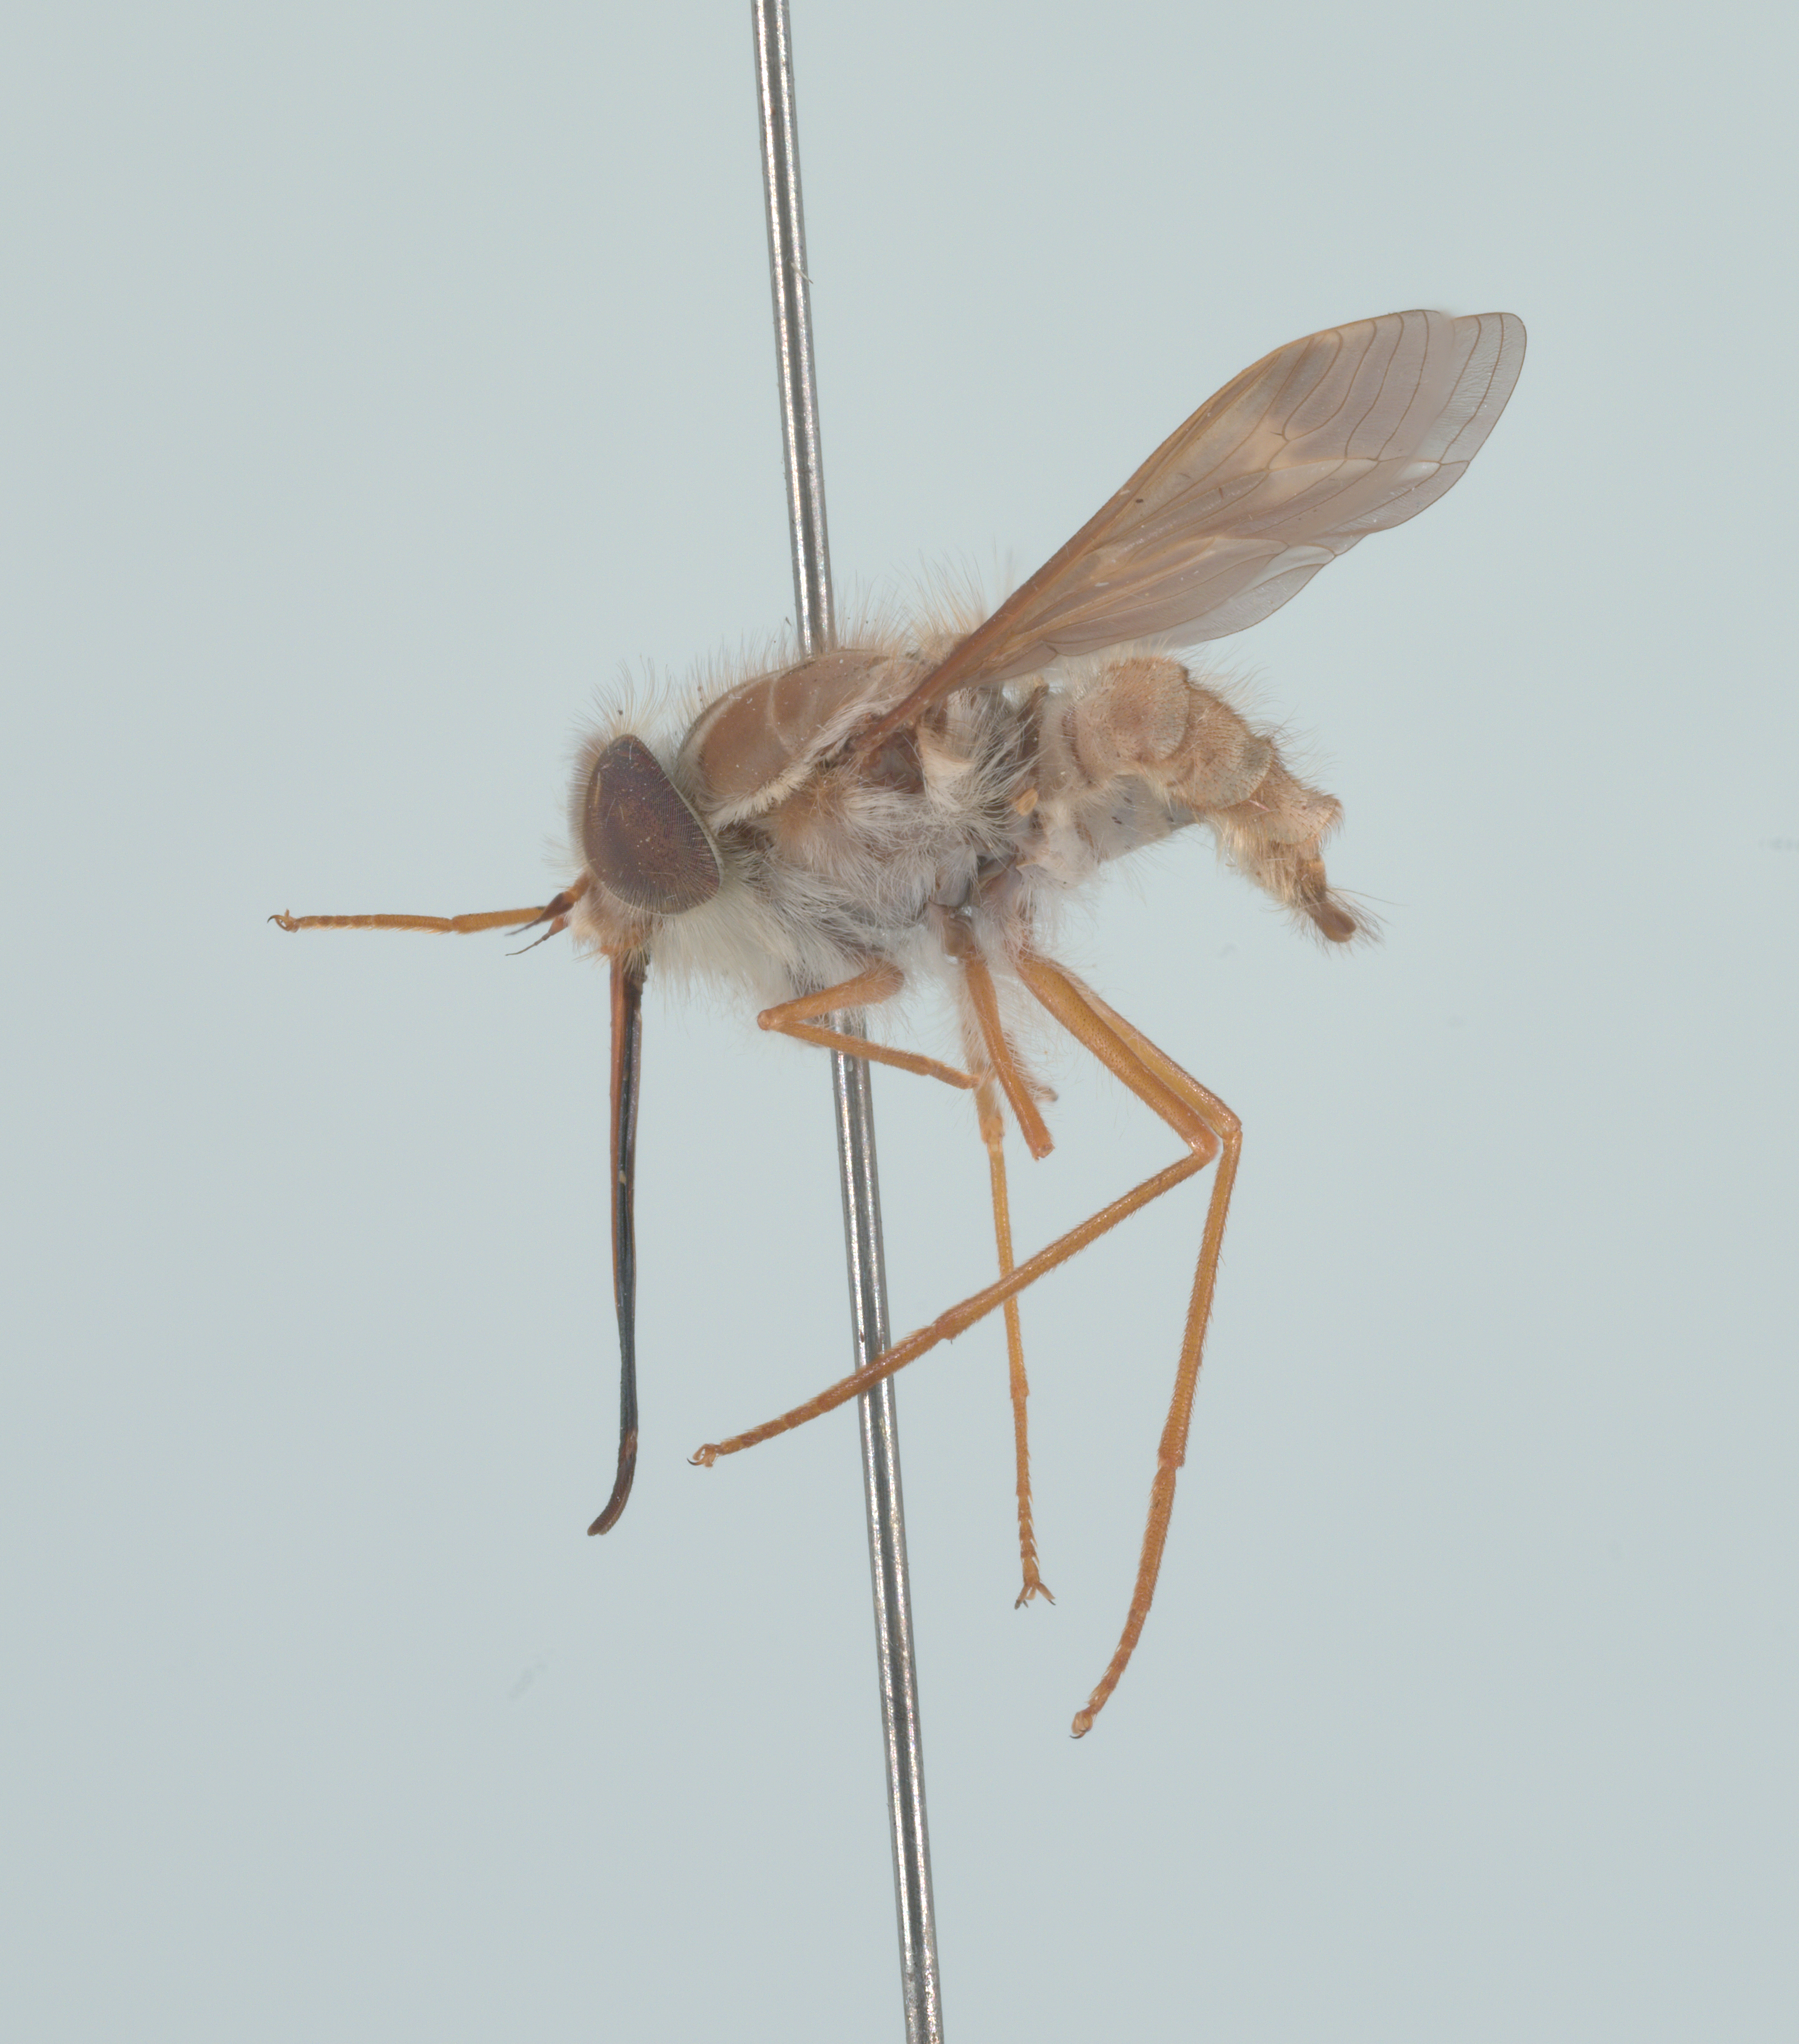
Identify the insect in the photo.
Hirmoneura nubipennis (also Trichophthalma nubipennis)
